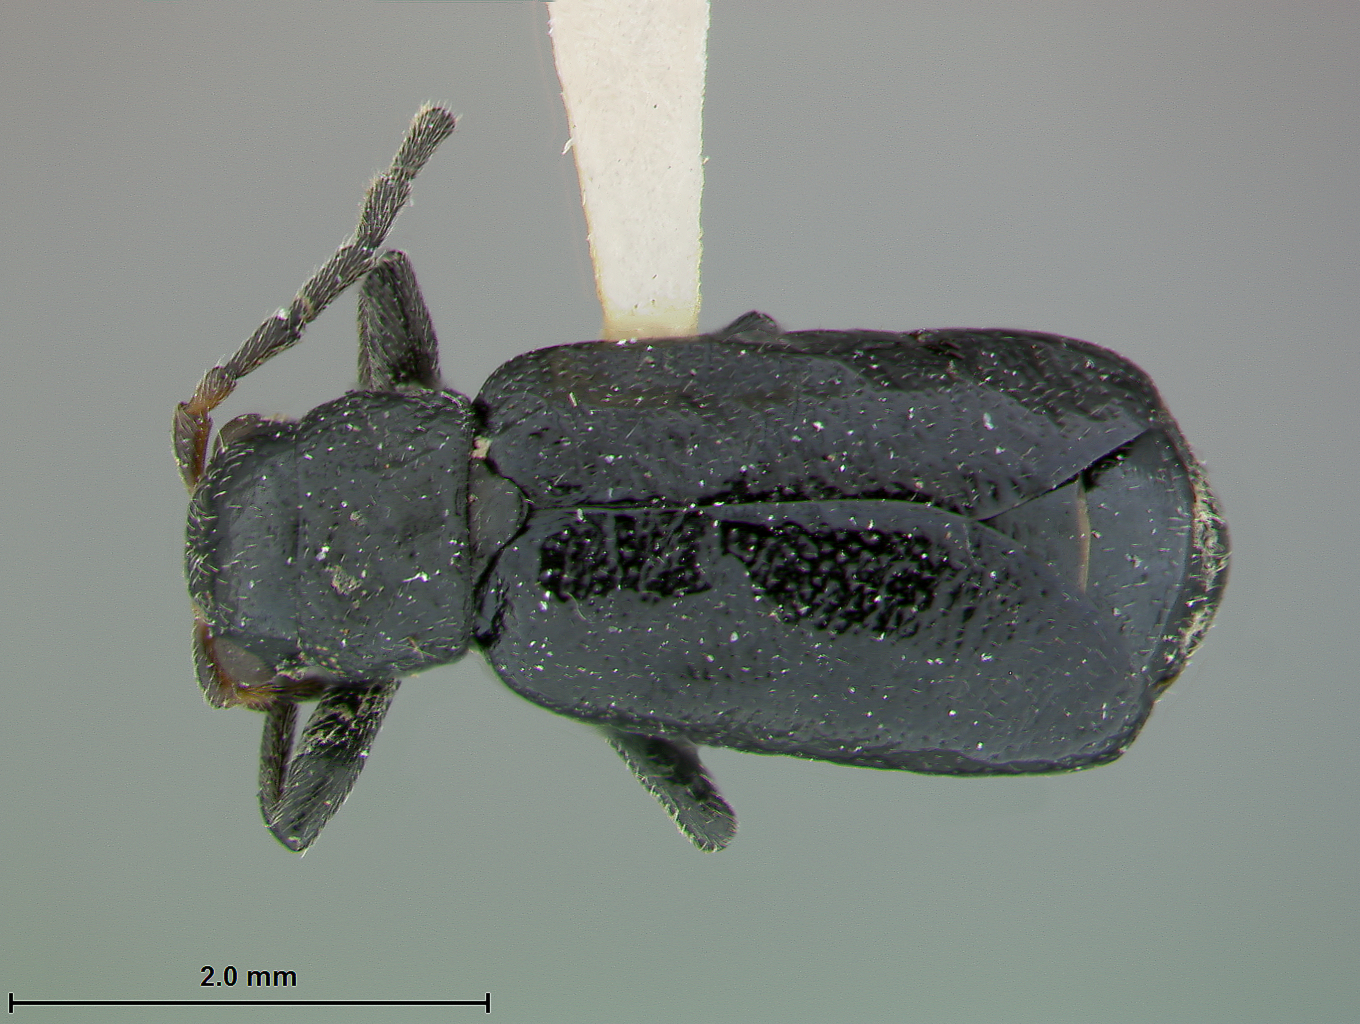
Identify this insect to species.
Geinula nigra
